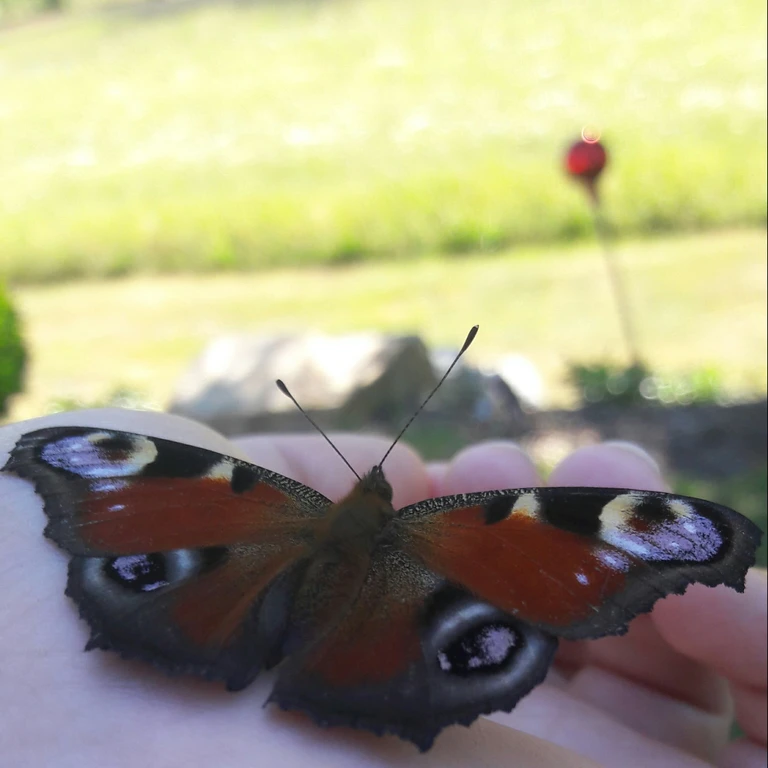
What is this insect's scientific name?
Aglais io
